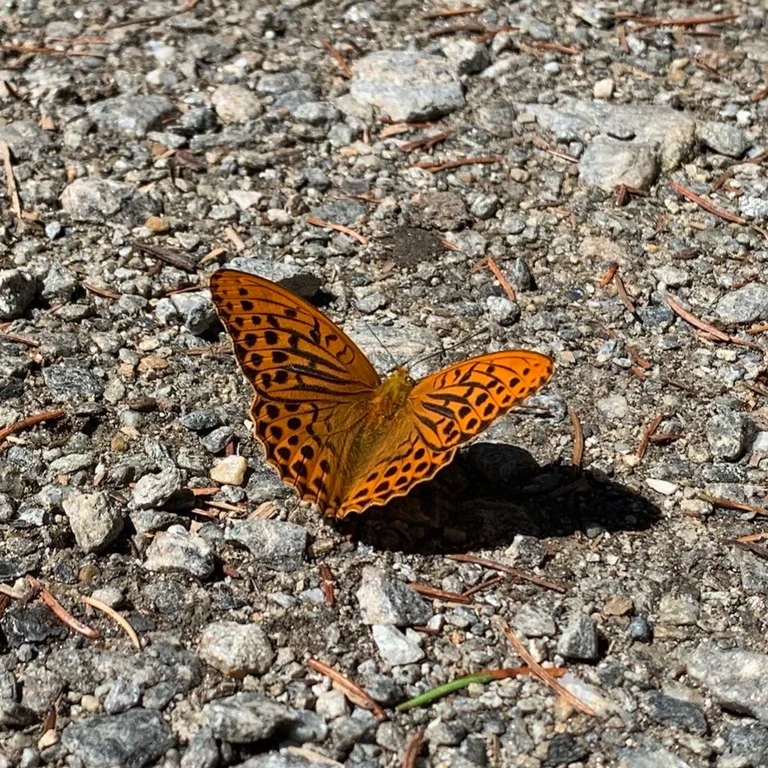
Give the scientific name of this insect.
Argynnis paphia
